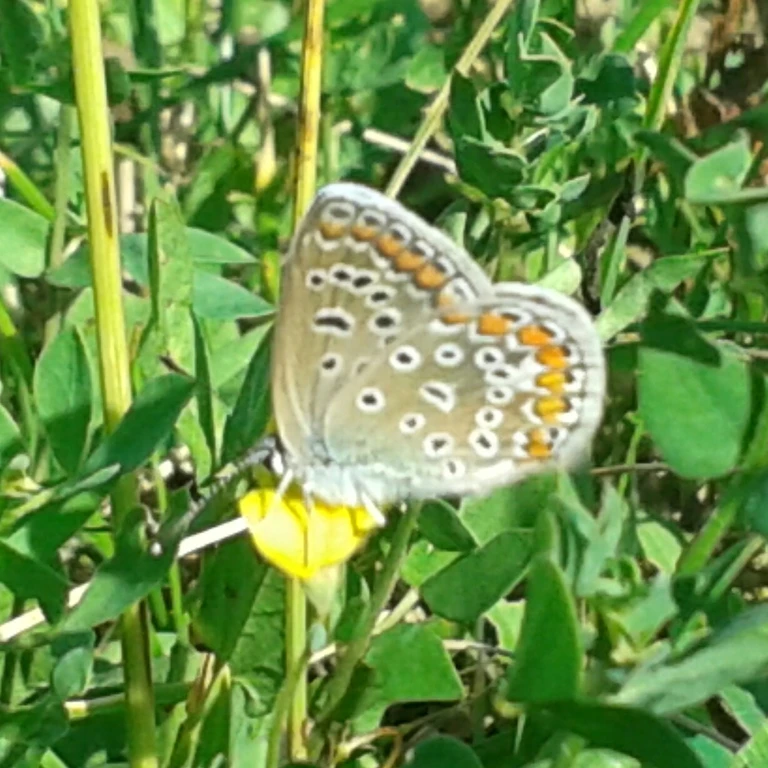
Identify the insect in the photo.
Polyommatus icarus
